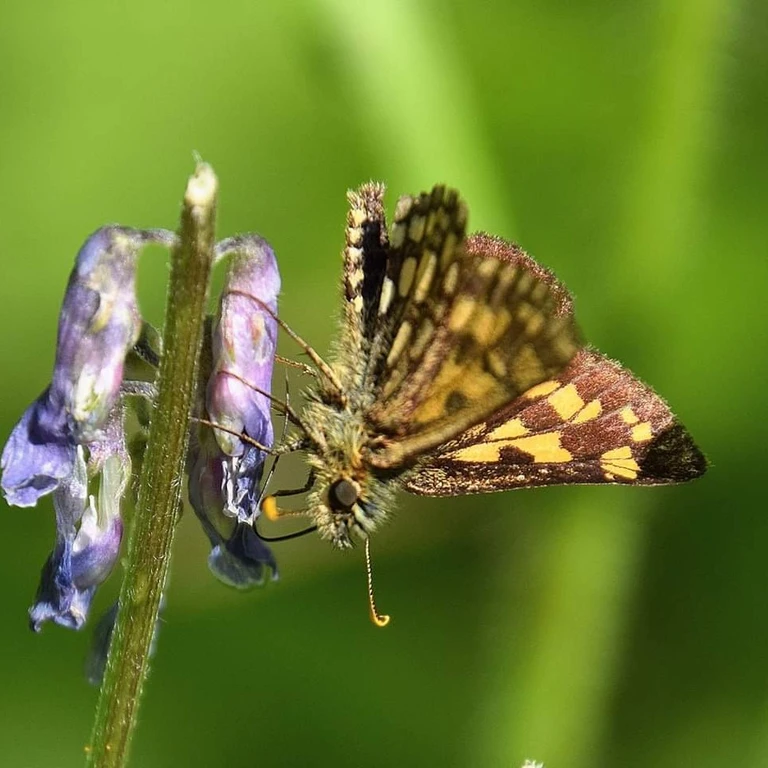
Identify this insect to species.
Carterocephalus palaemon
